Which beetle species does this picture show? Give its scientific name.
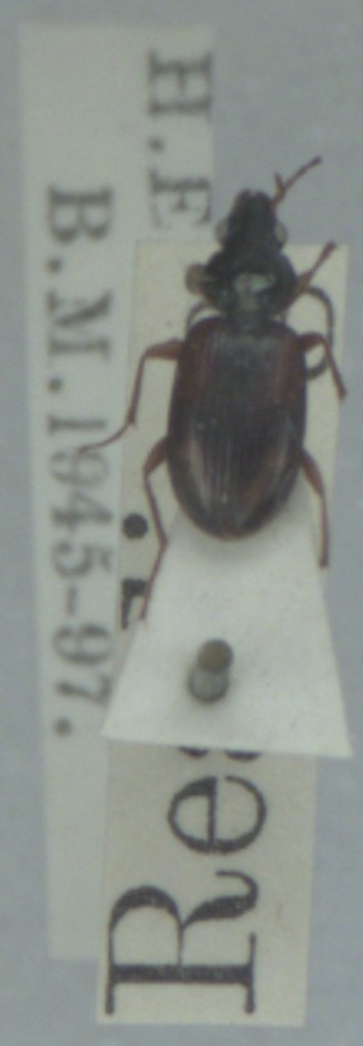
Bembidion tetracolum
